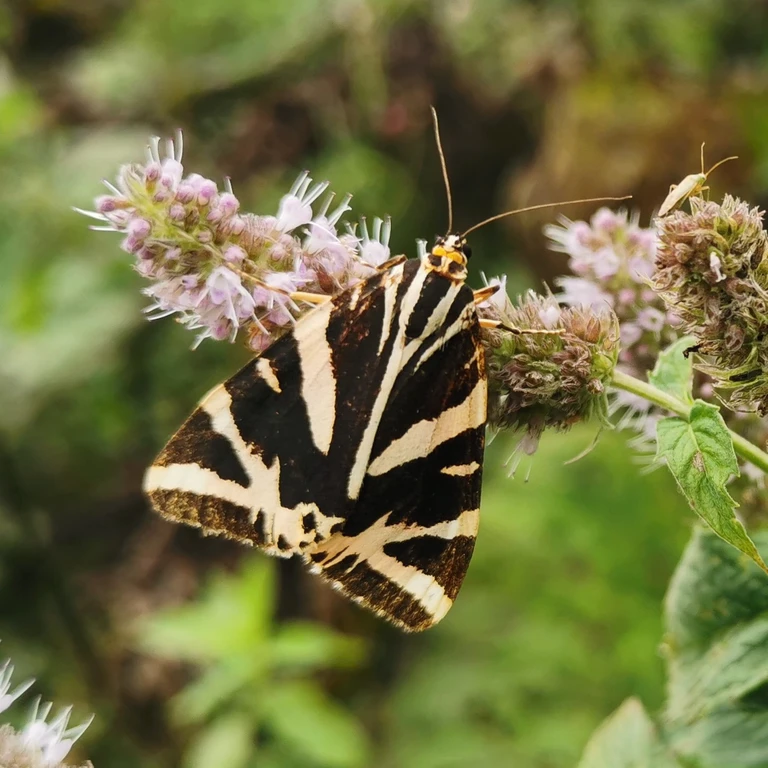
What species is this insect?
Euplagia quadripunctaria
